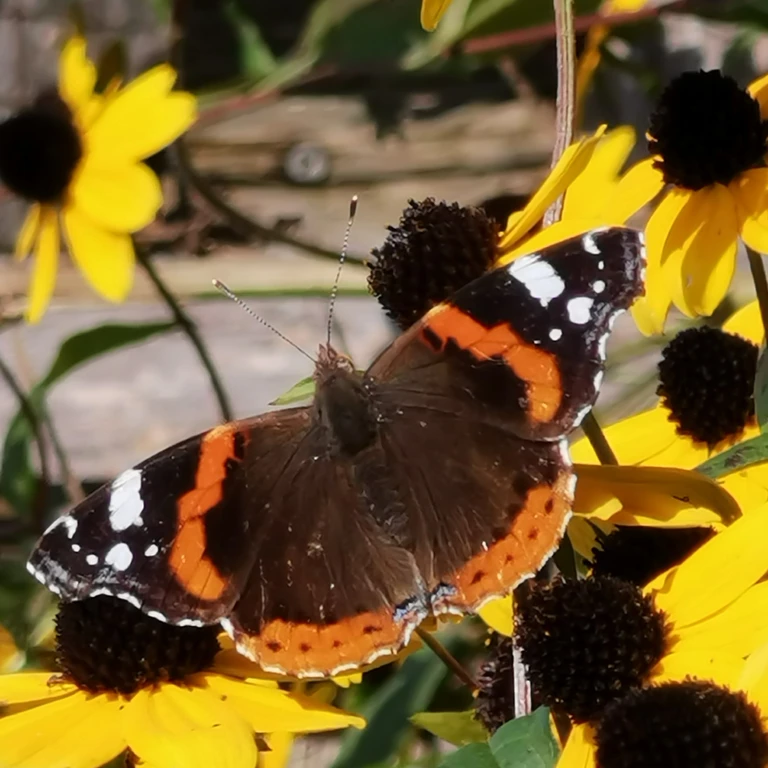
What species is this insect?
Vanessa atalanta
